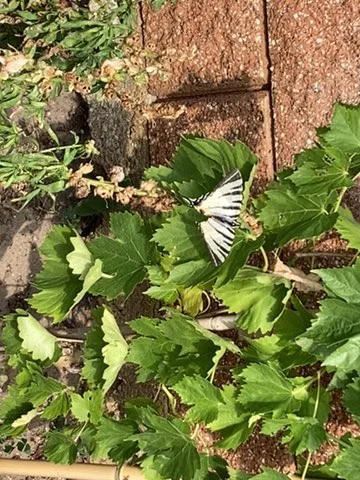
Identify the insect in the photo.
Iphiclides podalirius
